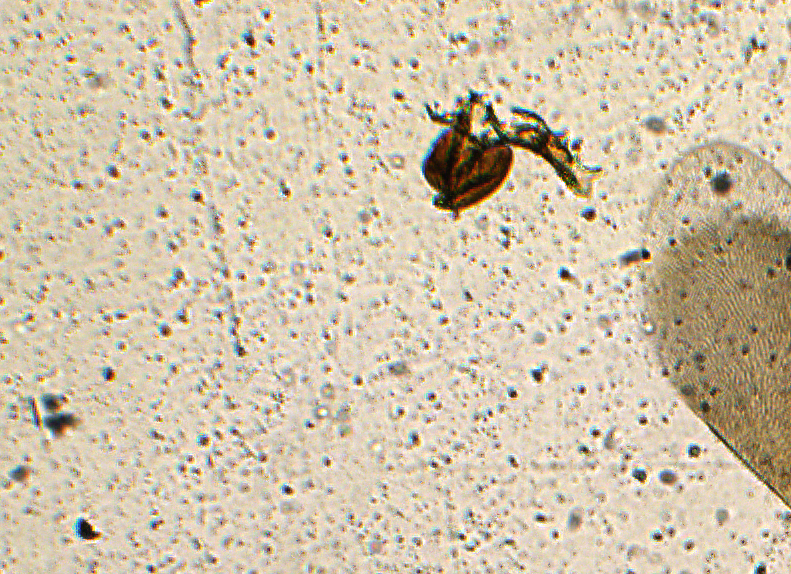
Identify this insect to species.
Achrysopophagus nigricornis
